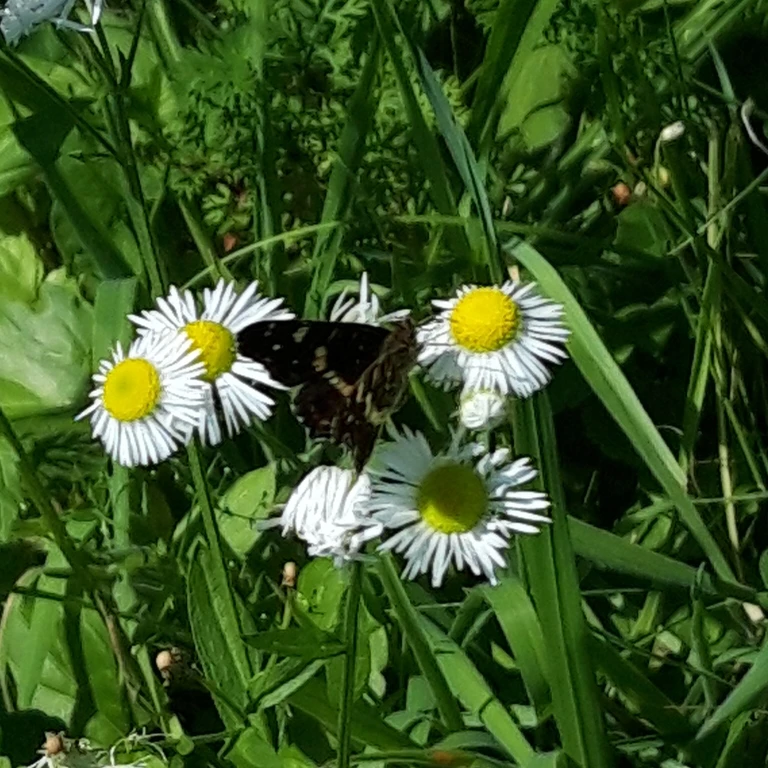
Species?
Araschnia levana
